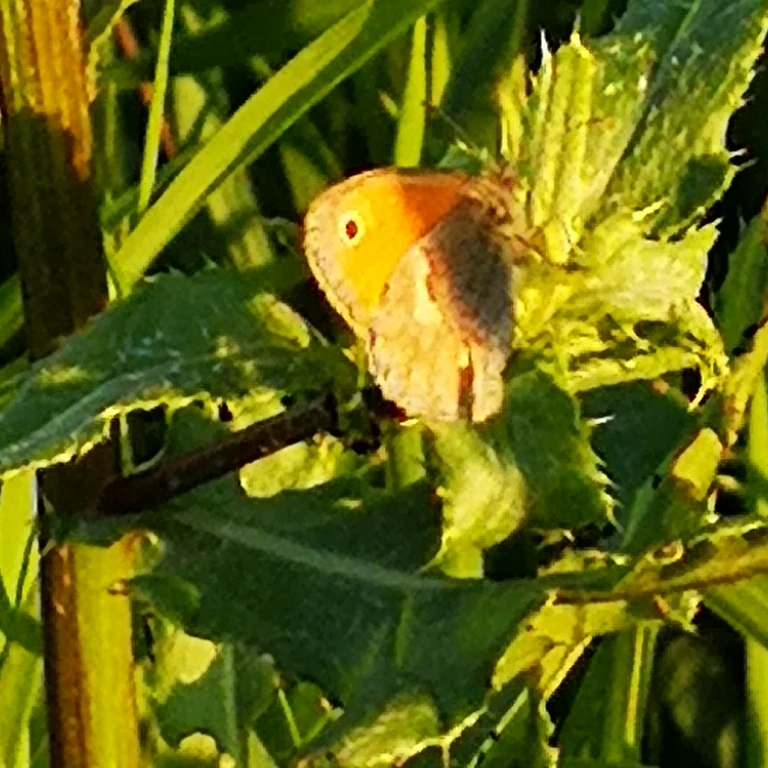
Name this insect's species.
Coenonympha pamphilus
